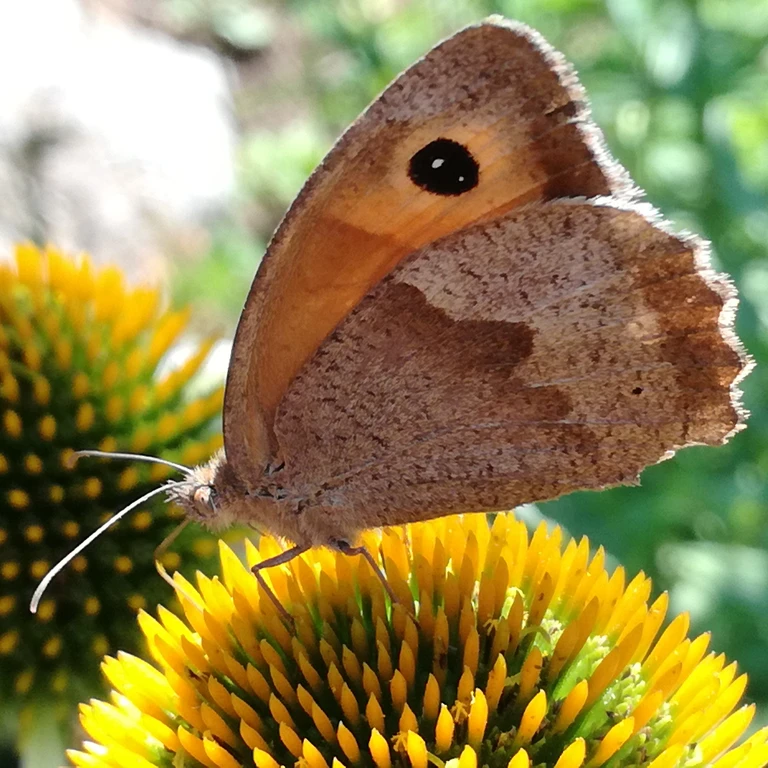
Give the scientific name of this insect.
Maniola jurtina
